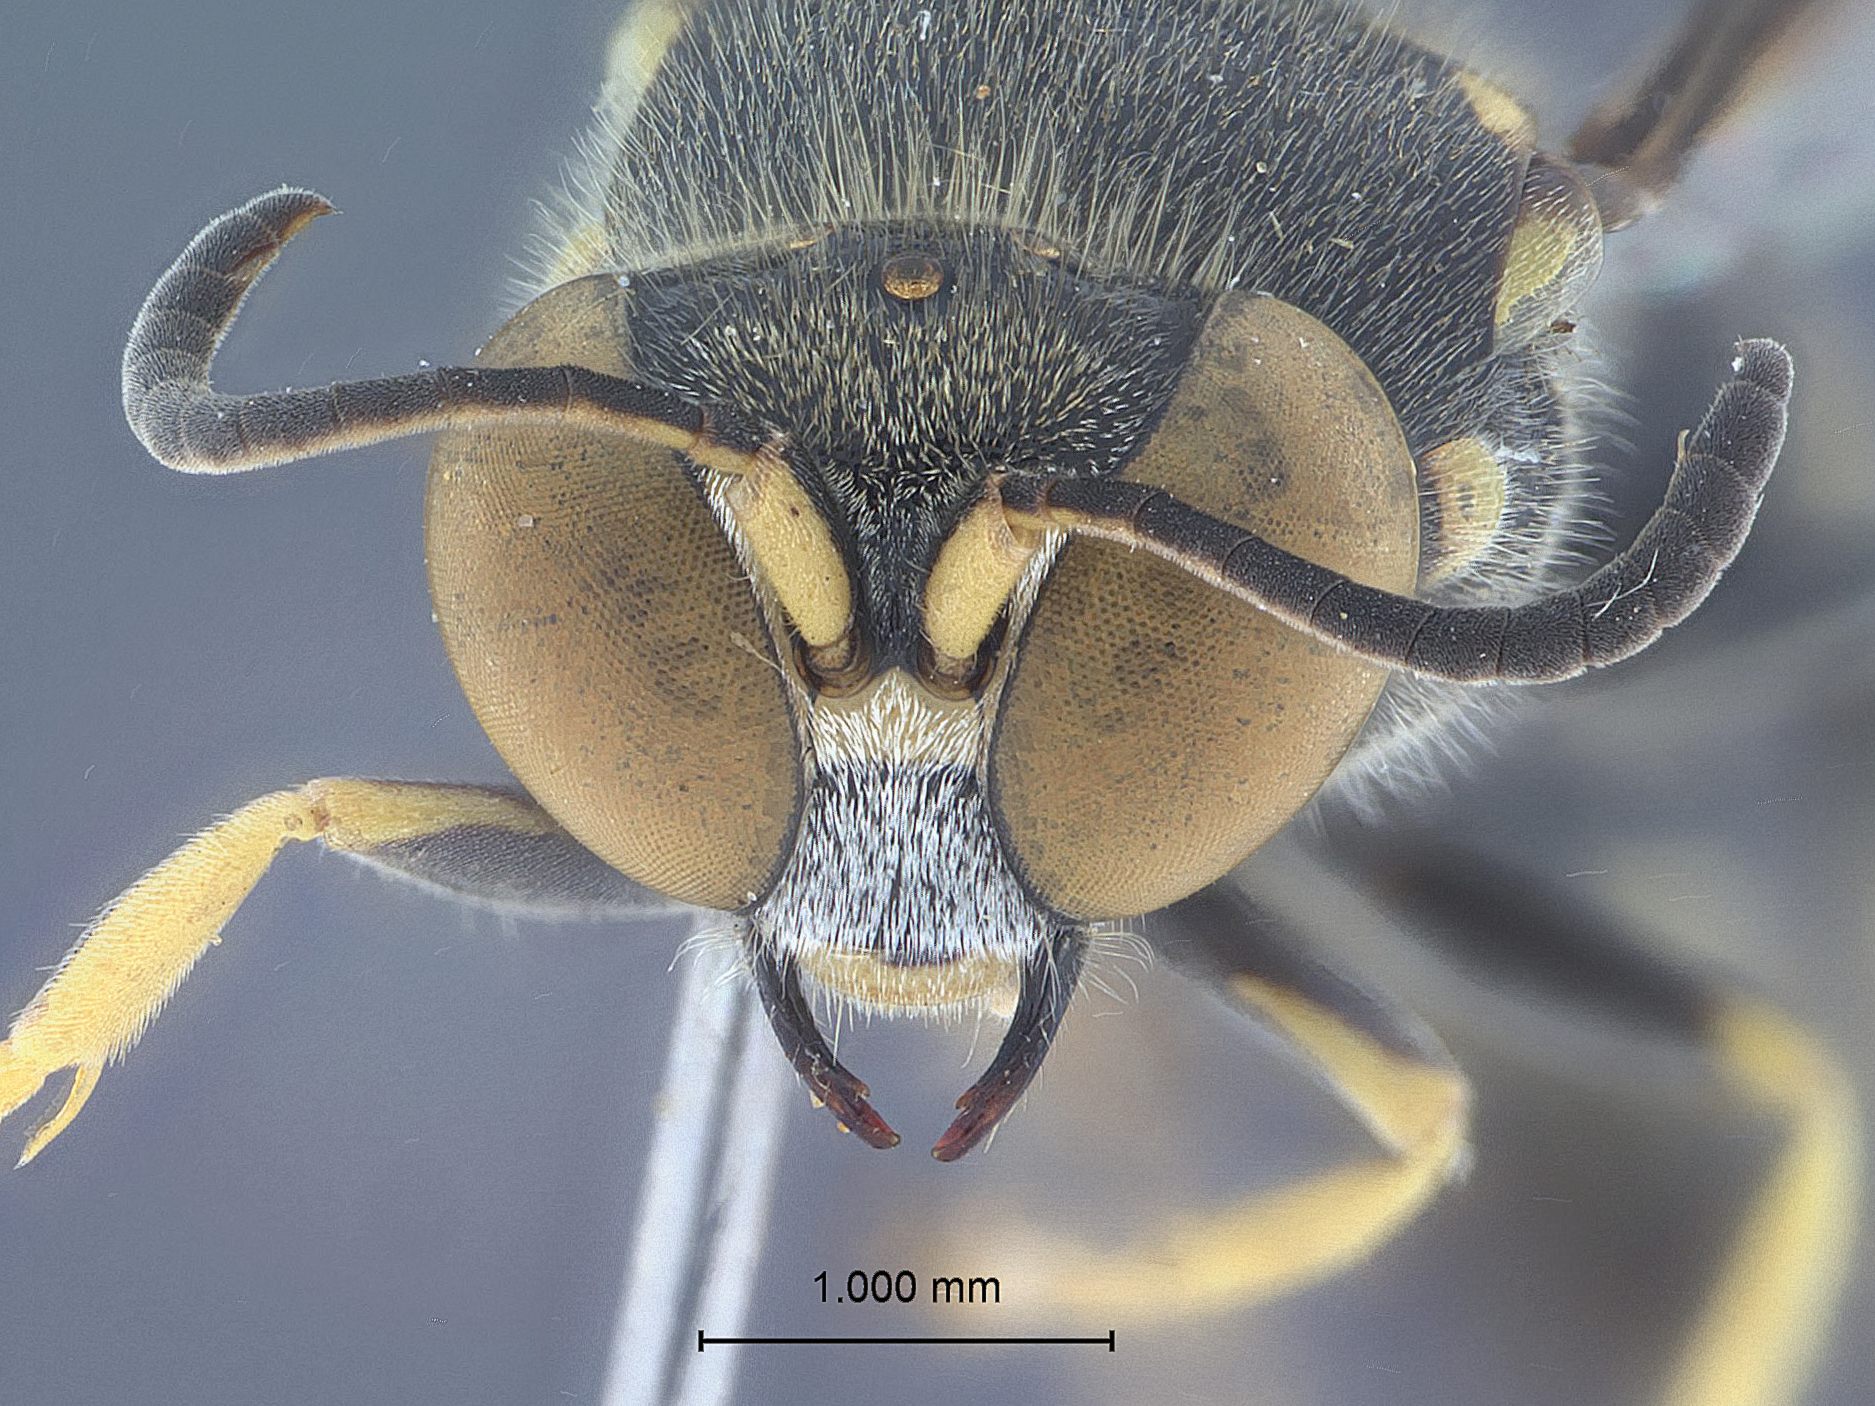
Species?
Bembecinus philippinensis
